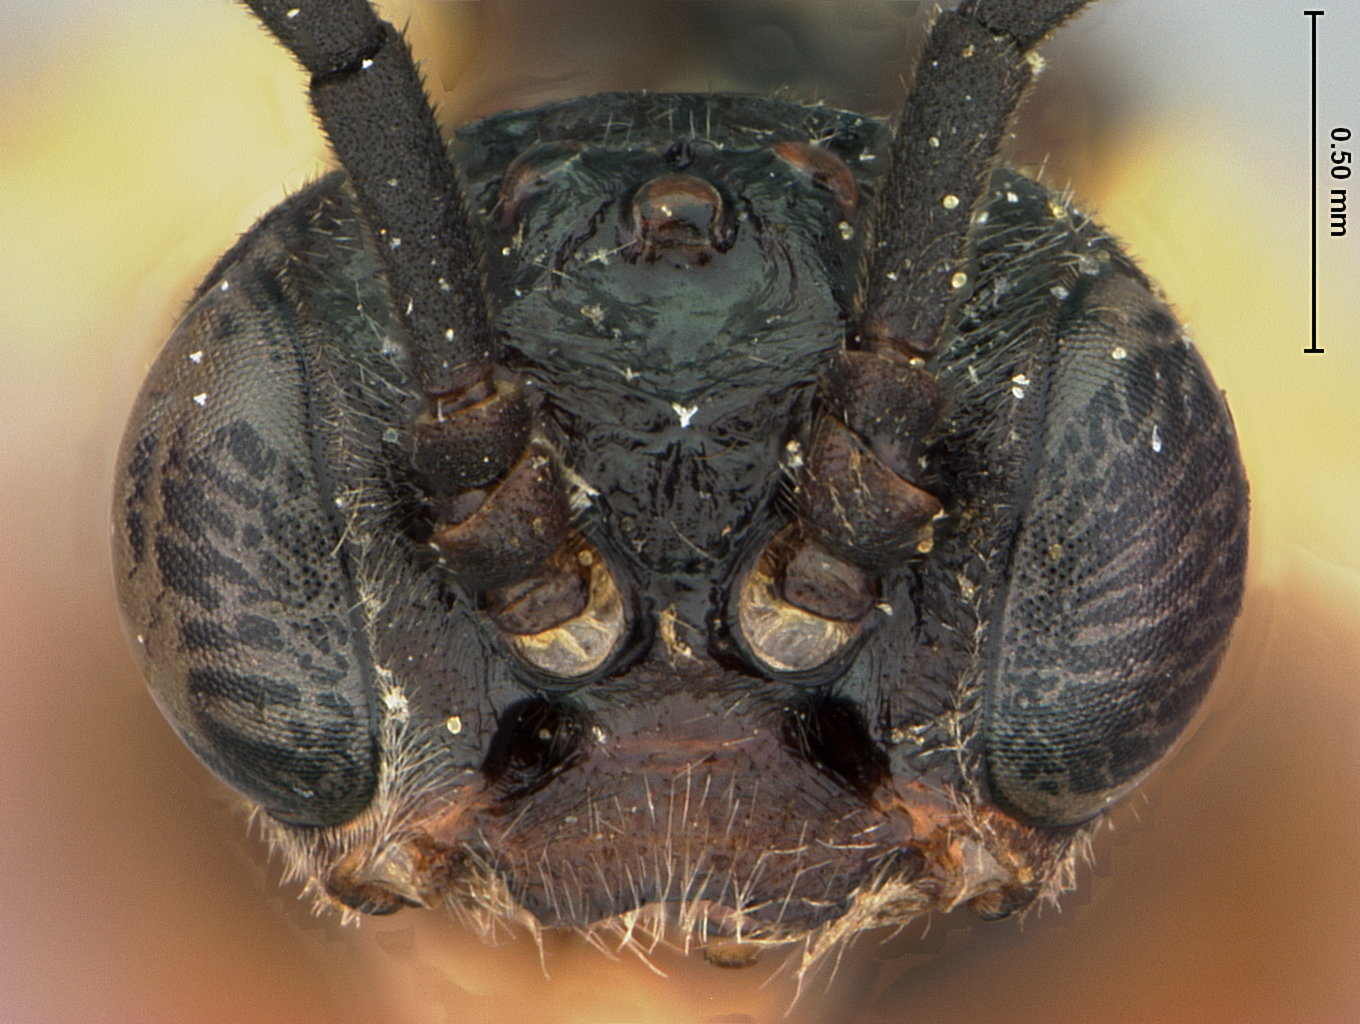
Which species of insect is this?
Strongylogaster remotus
